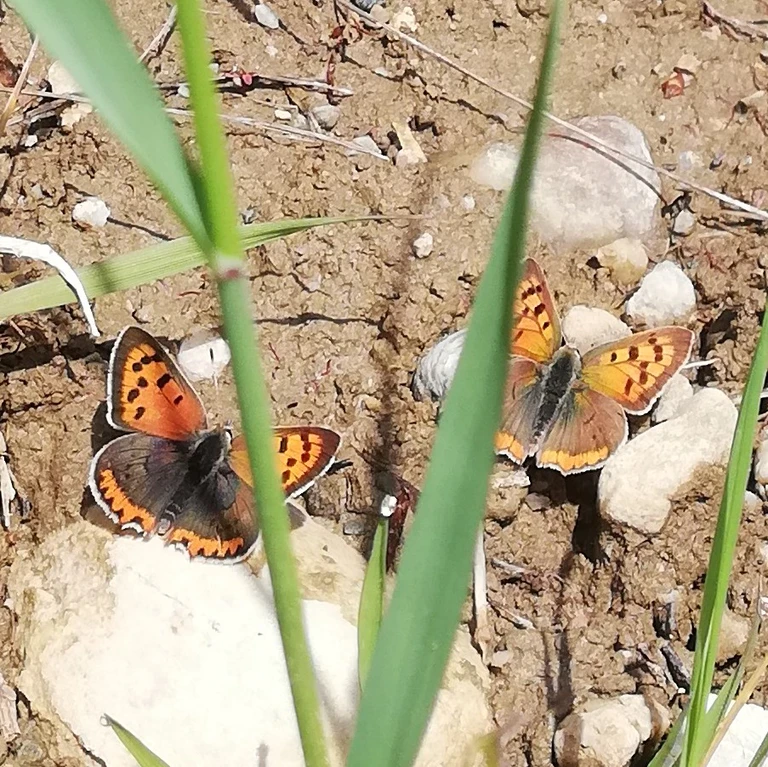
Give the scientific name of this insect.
Lycaena phlaeas
